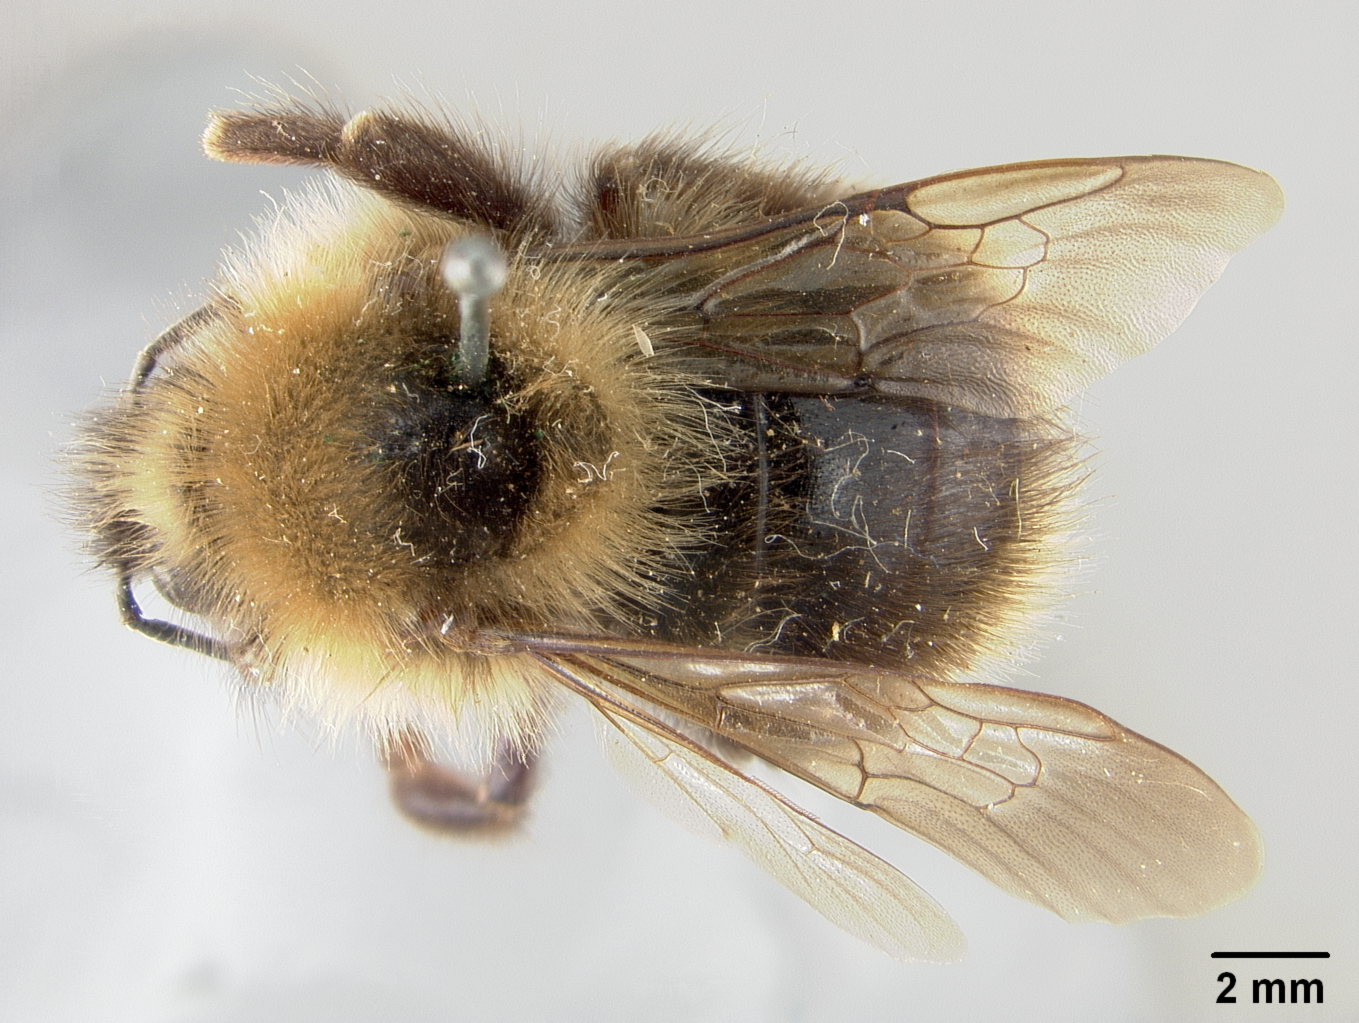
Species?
Psithyrus fernaldae
